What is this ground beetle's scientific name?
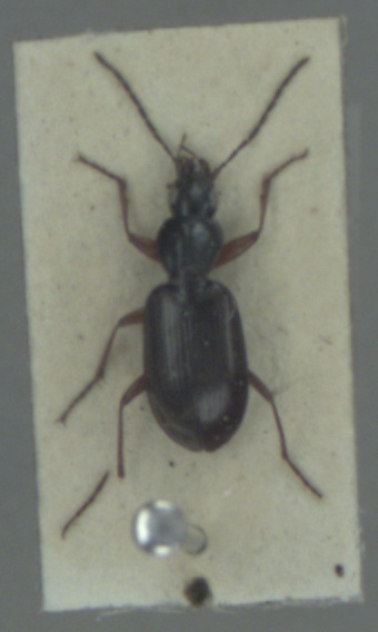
Agonum thoreyi
